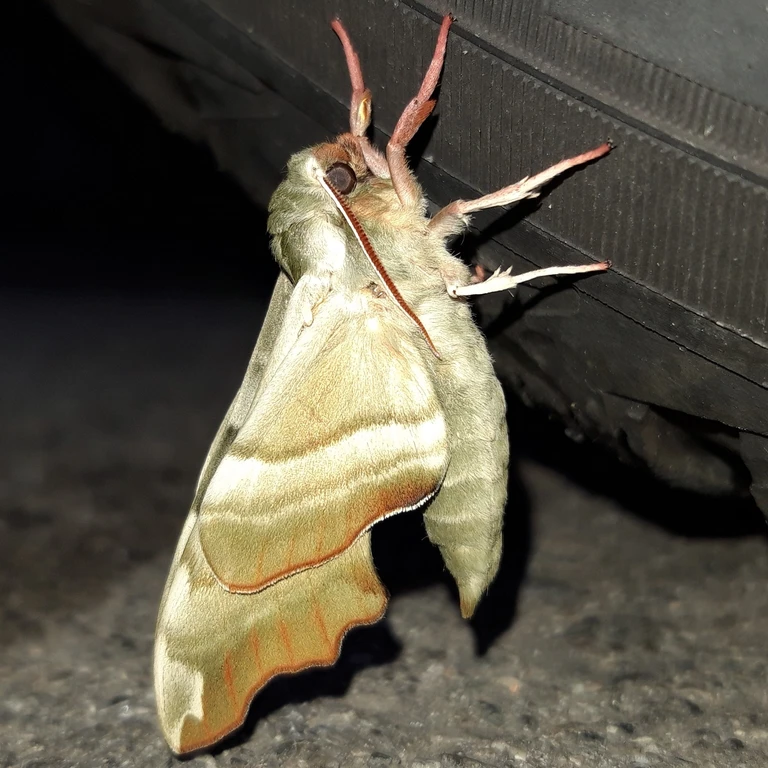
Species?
Mimas tiliae
